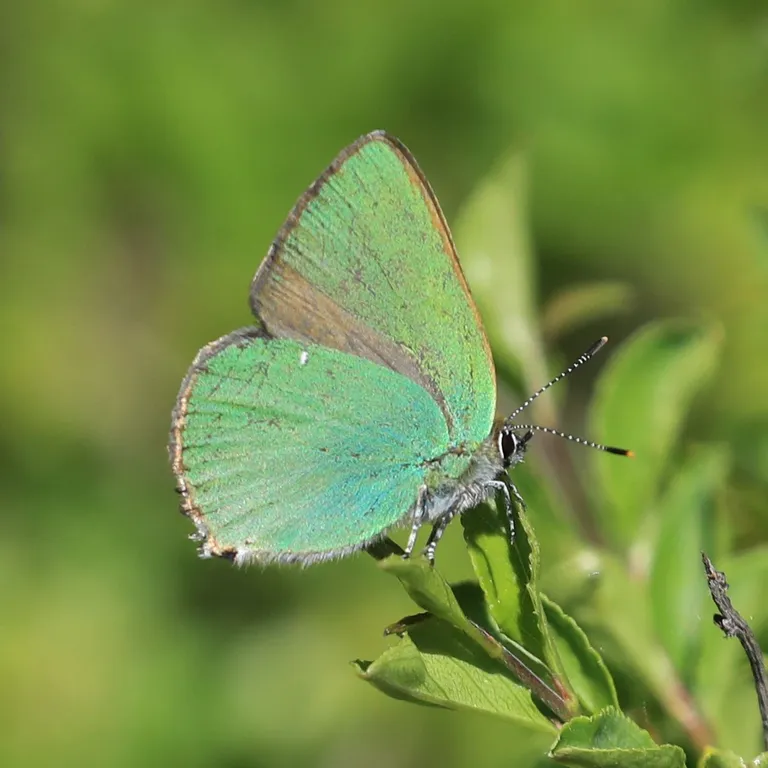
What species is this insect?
Callophrys rubi
